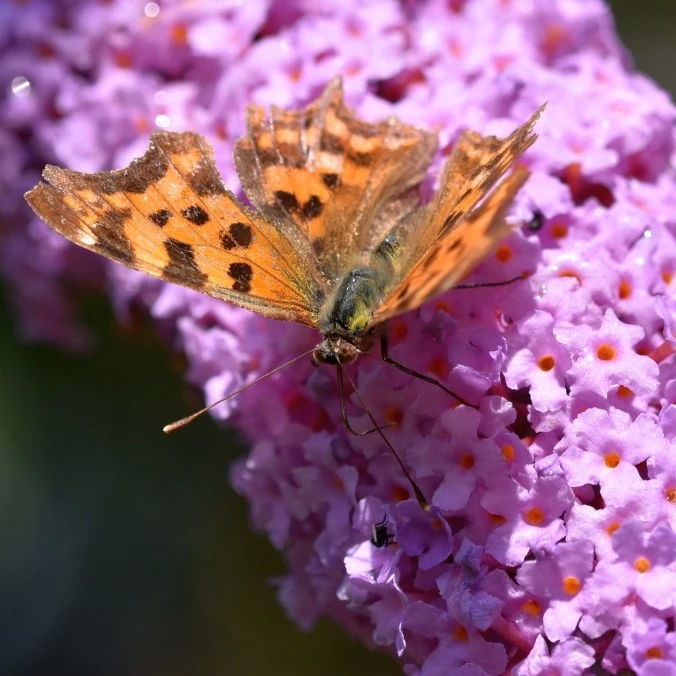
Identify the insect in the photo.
Polygonia c-album
